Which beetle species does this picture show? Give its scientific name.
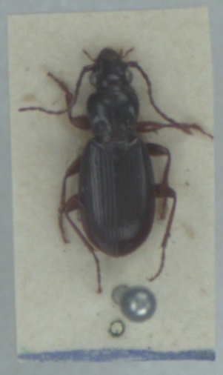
Patrobus atrorufus
